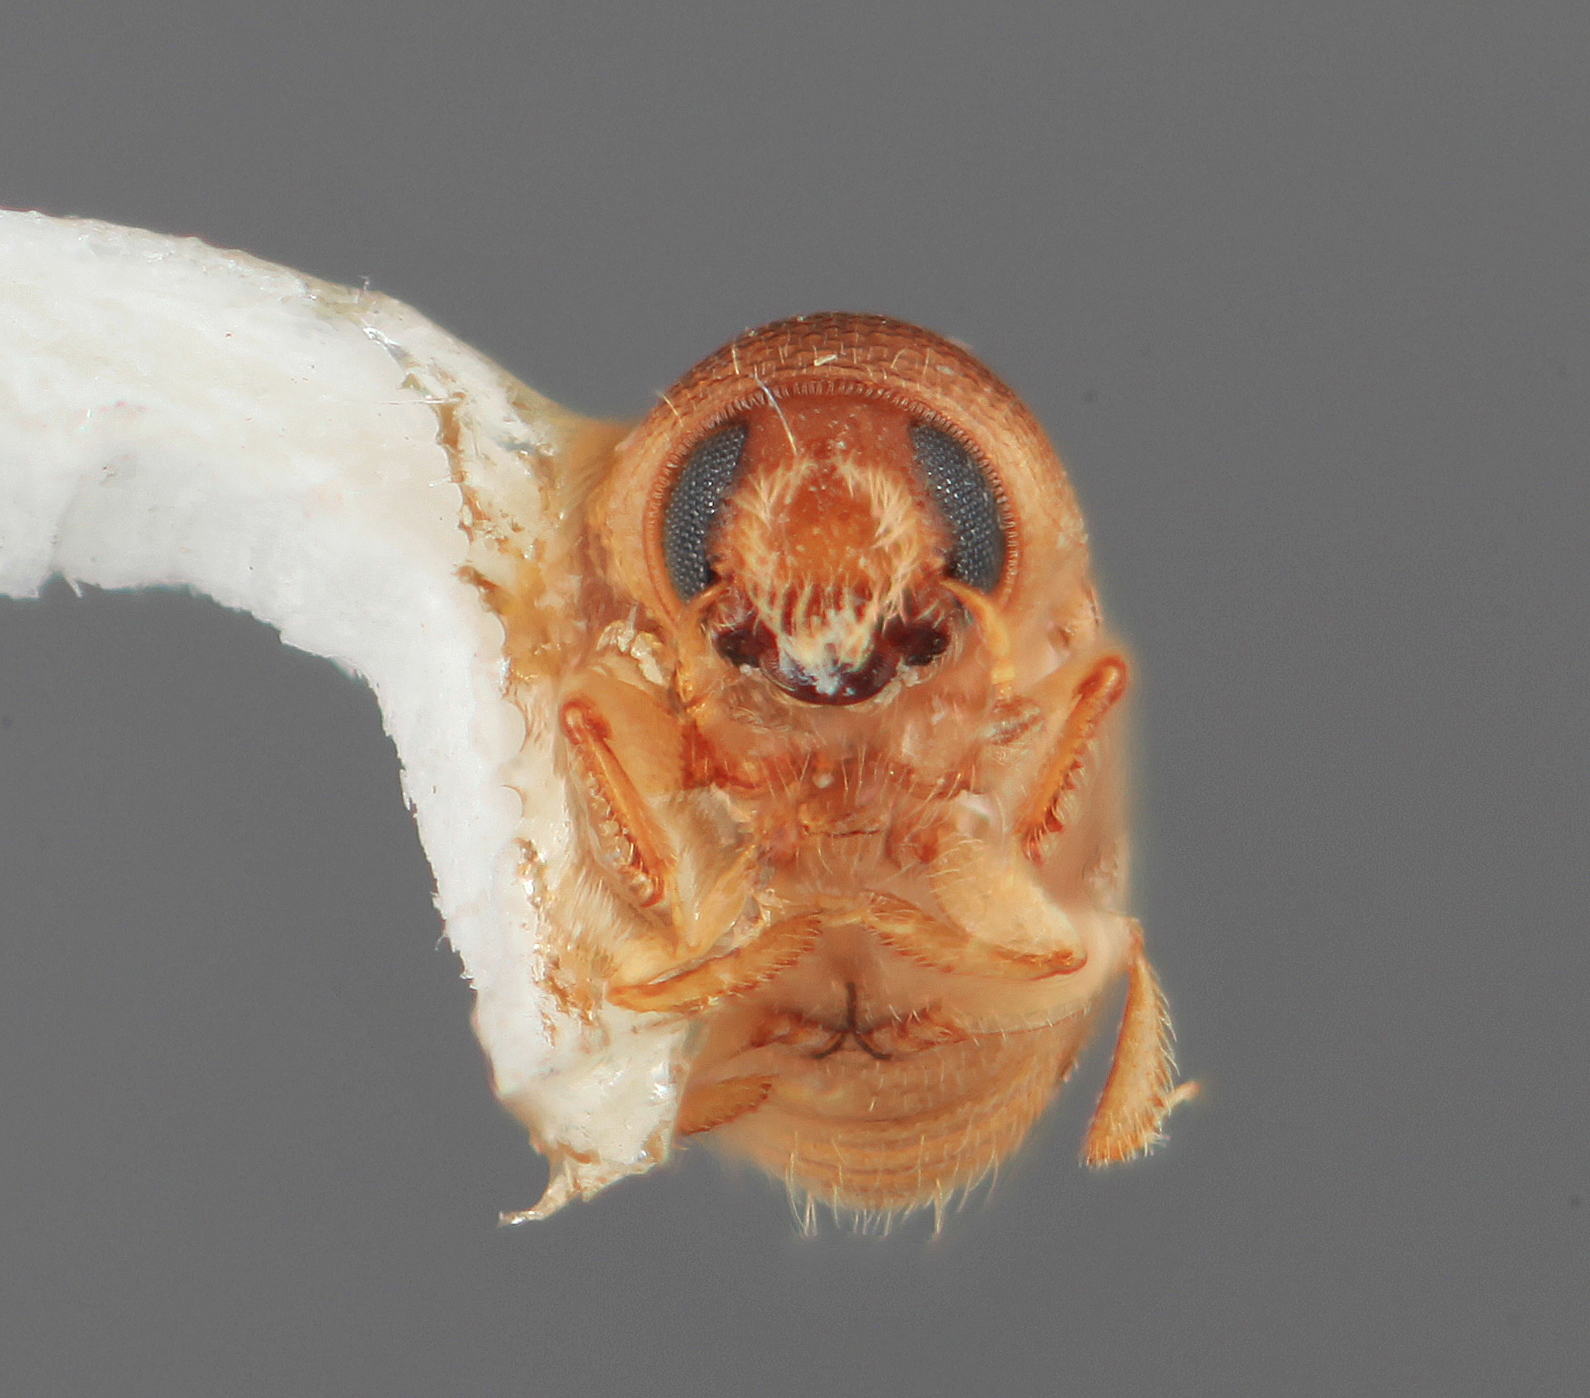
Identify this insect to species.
Scolytodes naevius
